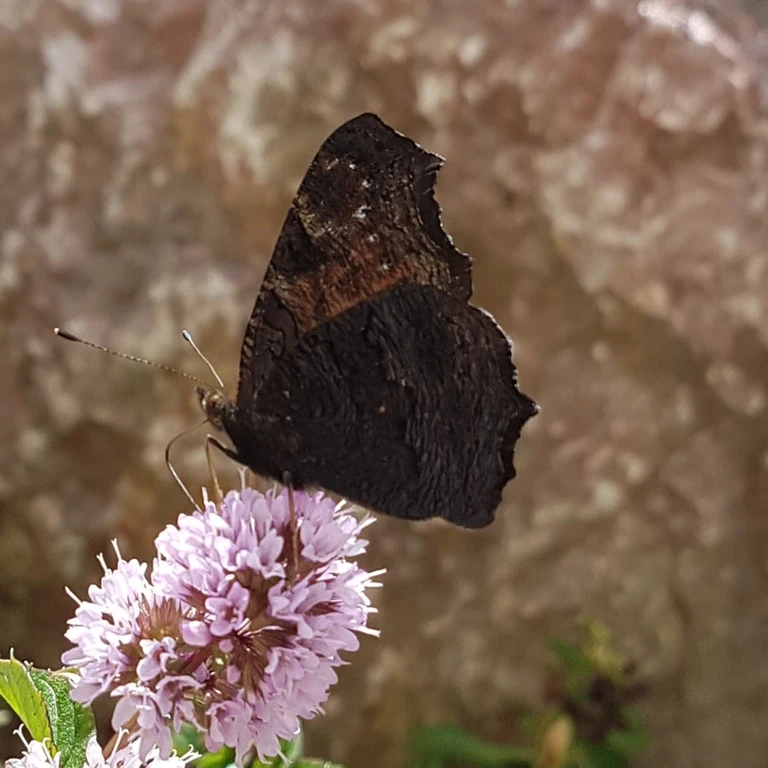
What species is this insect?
Aglais io
